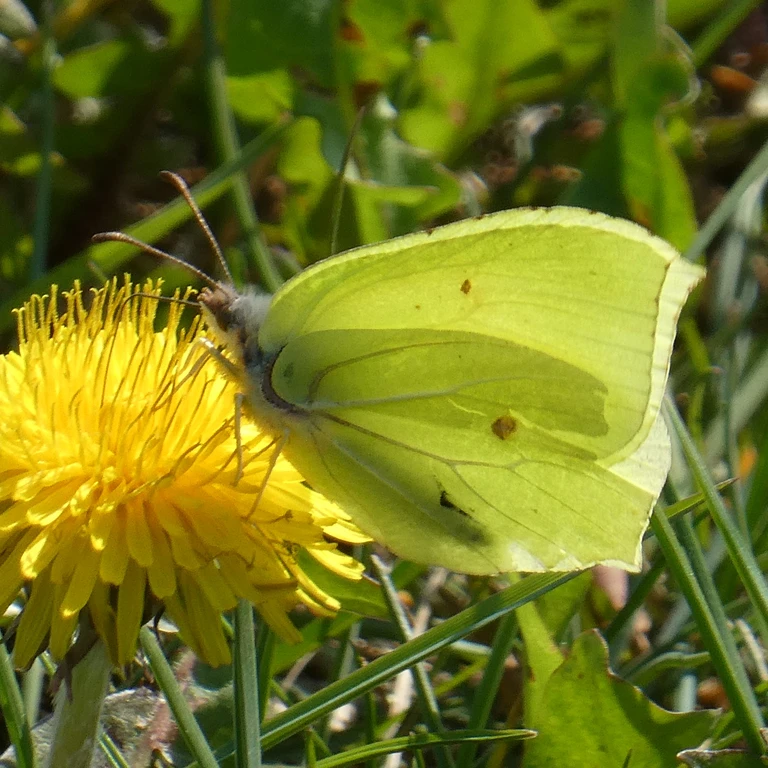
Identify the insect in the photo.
Gonepteryx rhamni
